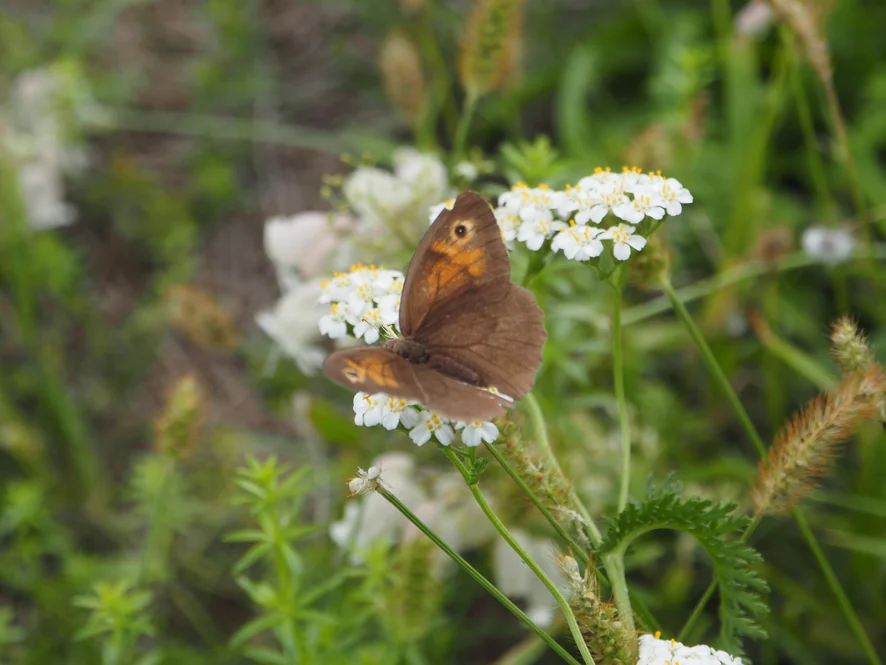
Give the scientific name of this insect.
Maniola jurtina
